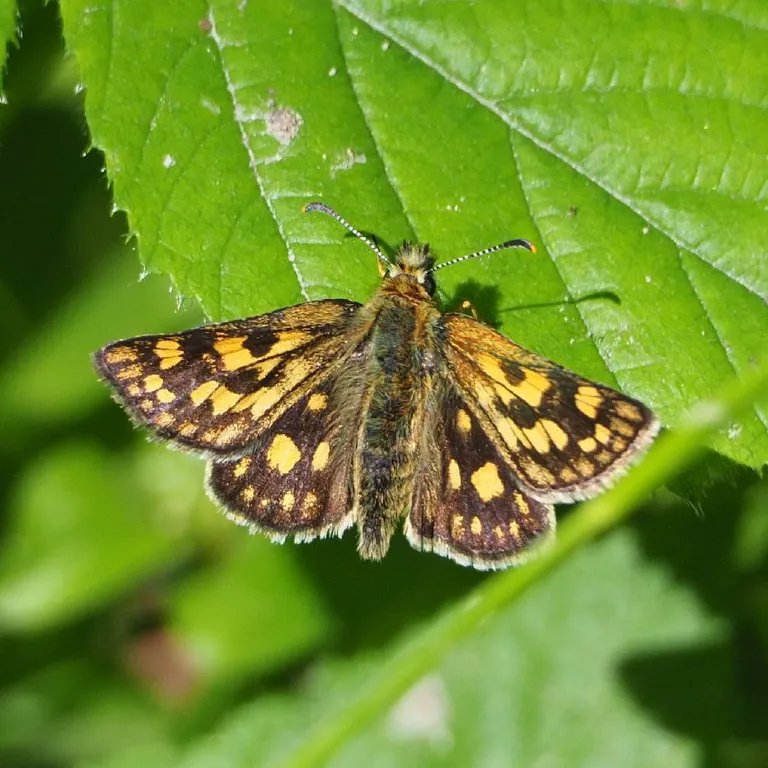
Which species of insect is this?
Carterocephalus palaemon
